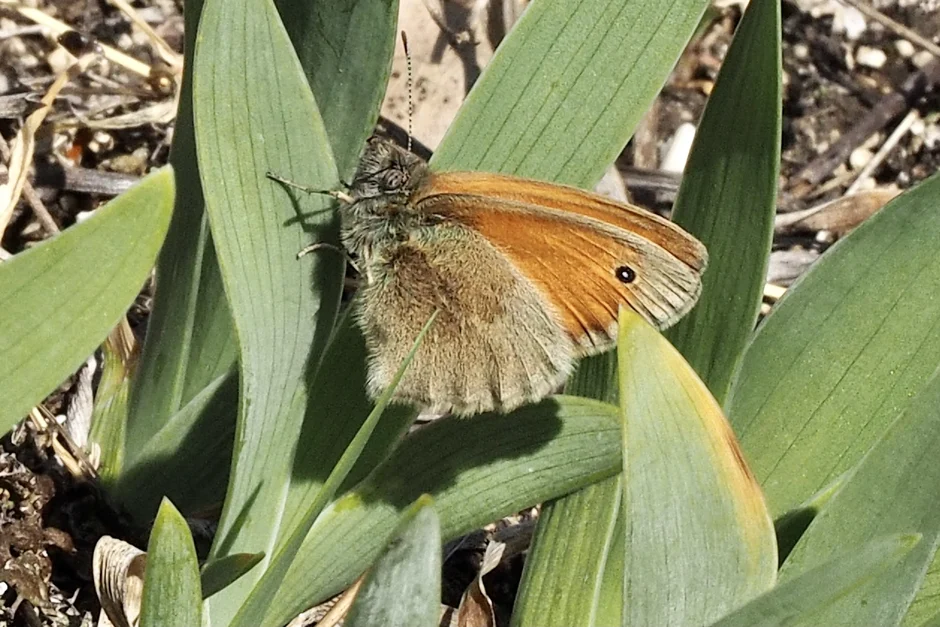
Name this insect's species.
Coenonympha pamphilus
